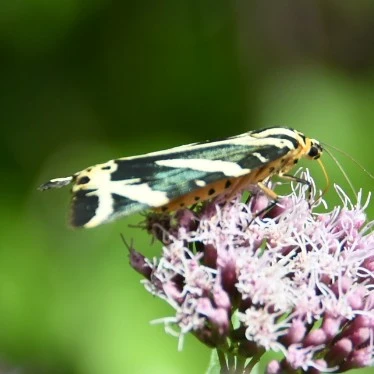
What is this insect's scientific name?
Euplagia quadripunctaria
